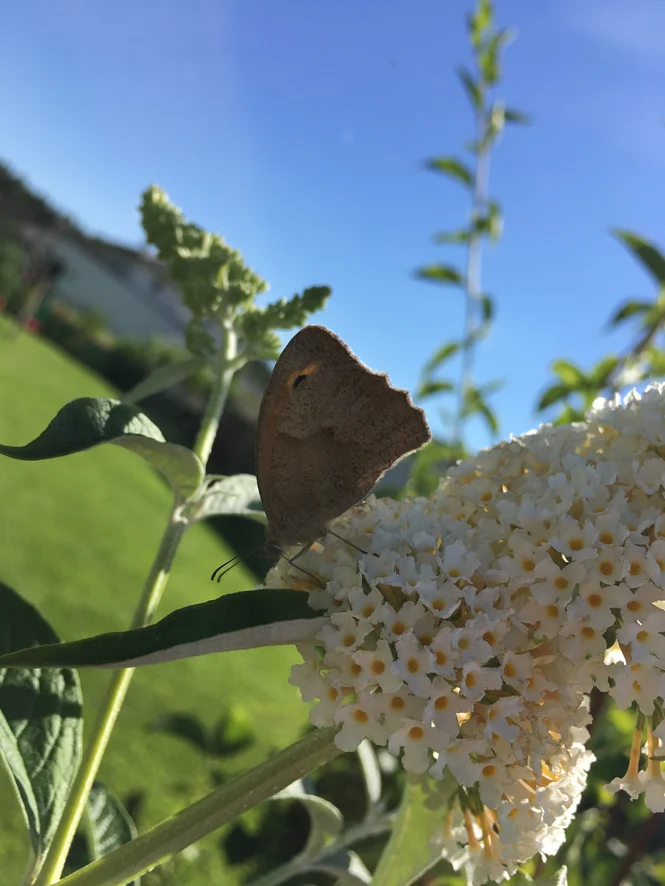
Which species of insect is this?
Maniola jurtina
